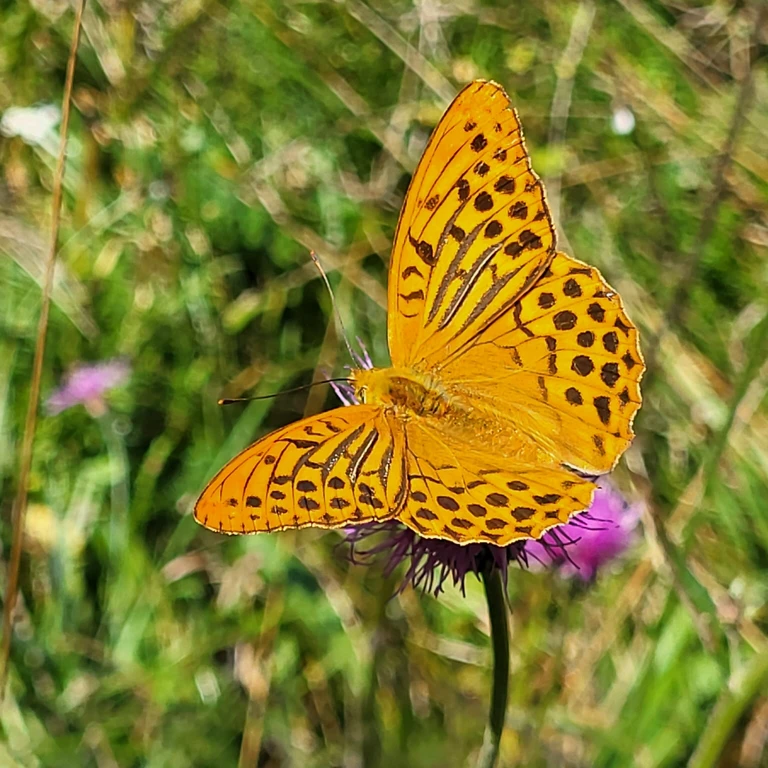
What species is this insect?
Argynnis paphia
